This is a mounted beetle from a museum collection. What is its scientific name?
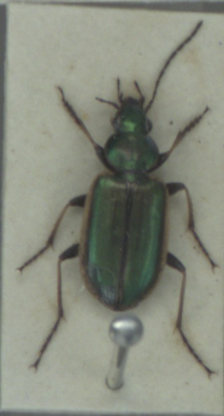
Agonum marginatum
